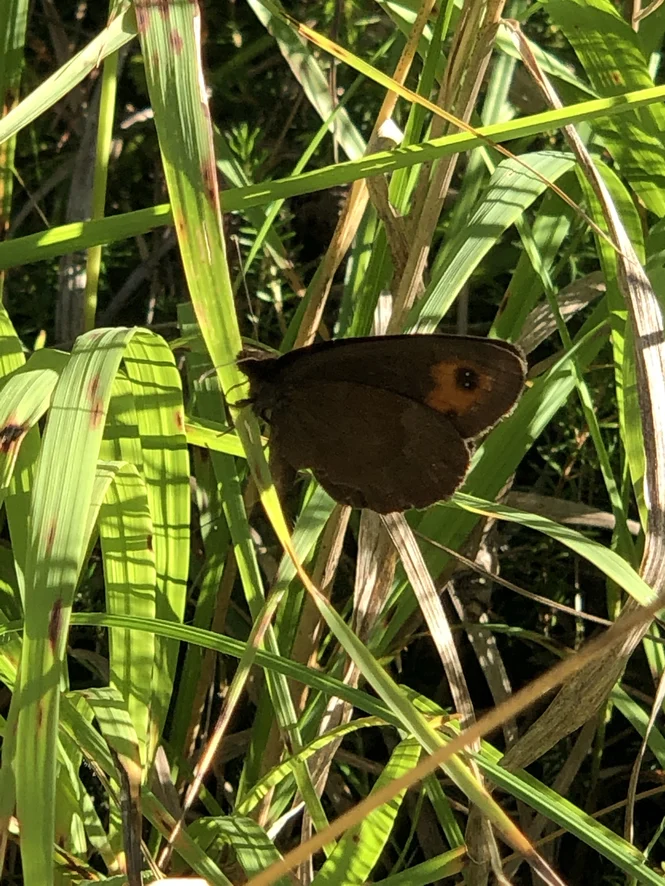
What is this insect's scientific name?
Erebia aethiops
